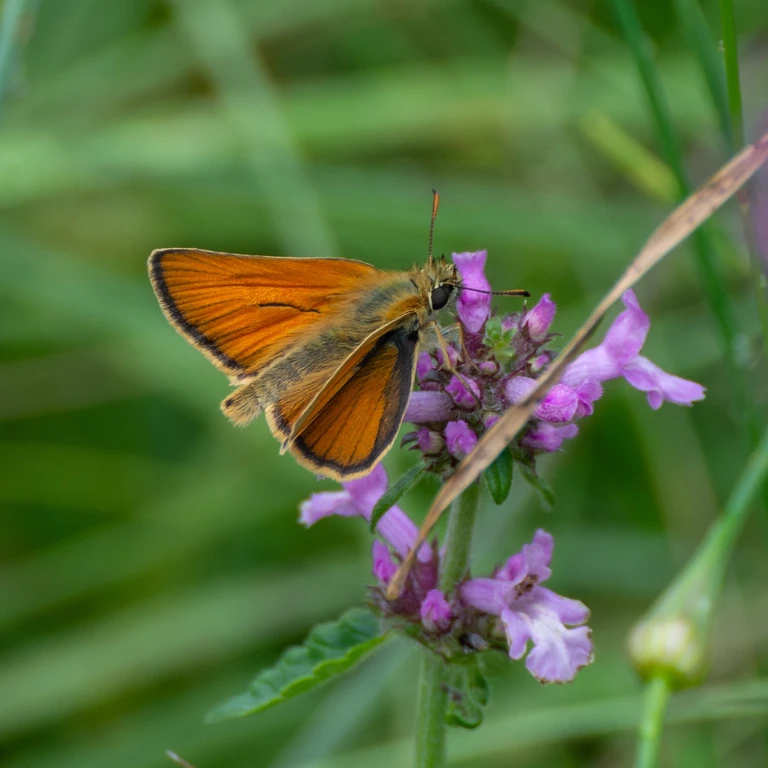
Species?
Thymelicus sylvestris
